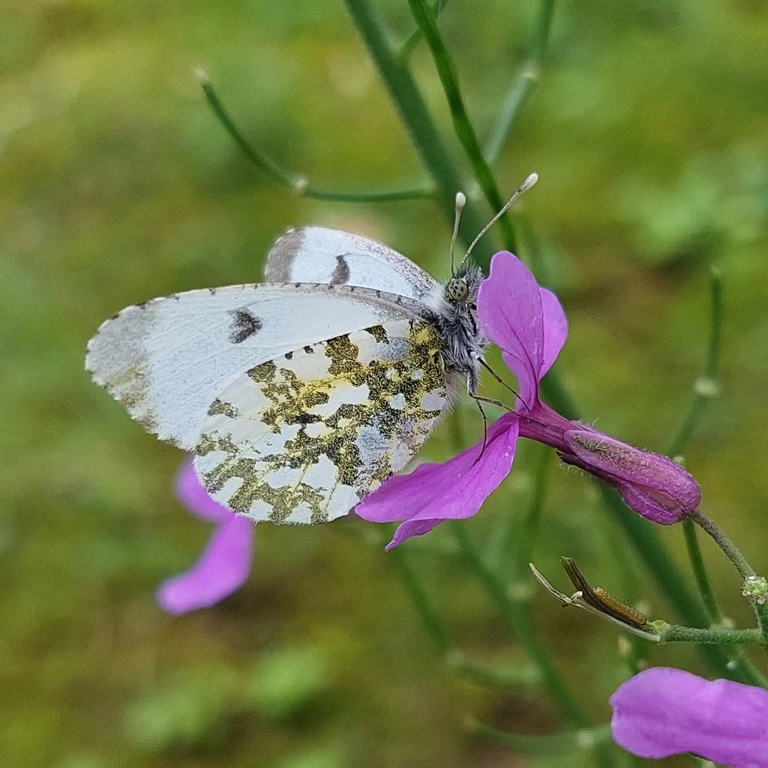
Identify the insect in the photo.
Anthocharis cardamines
